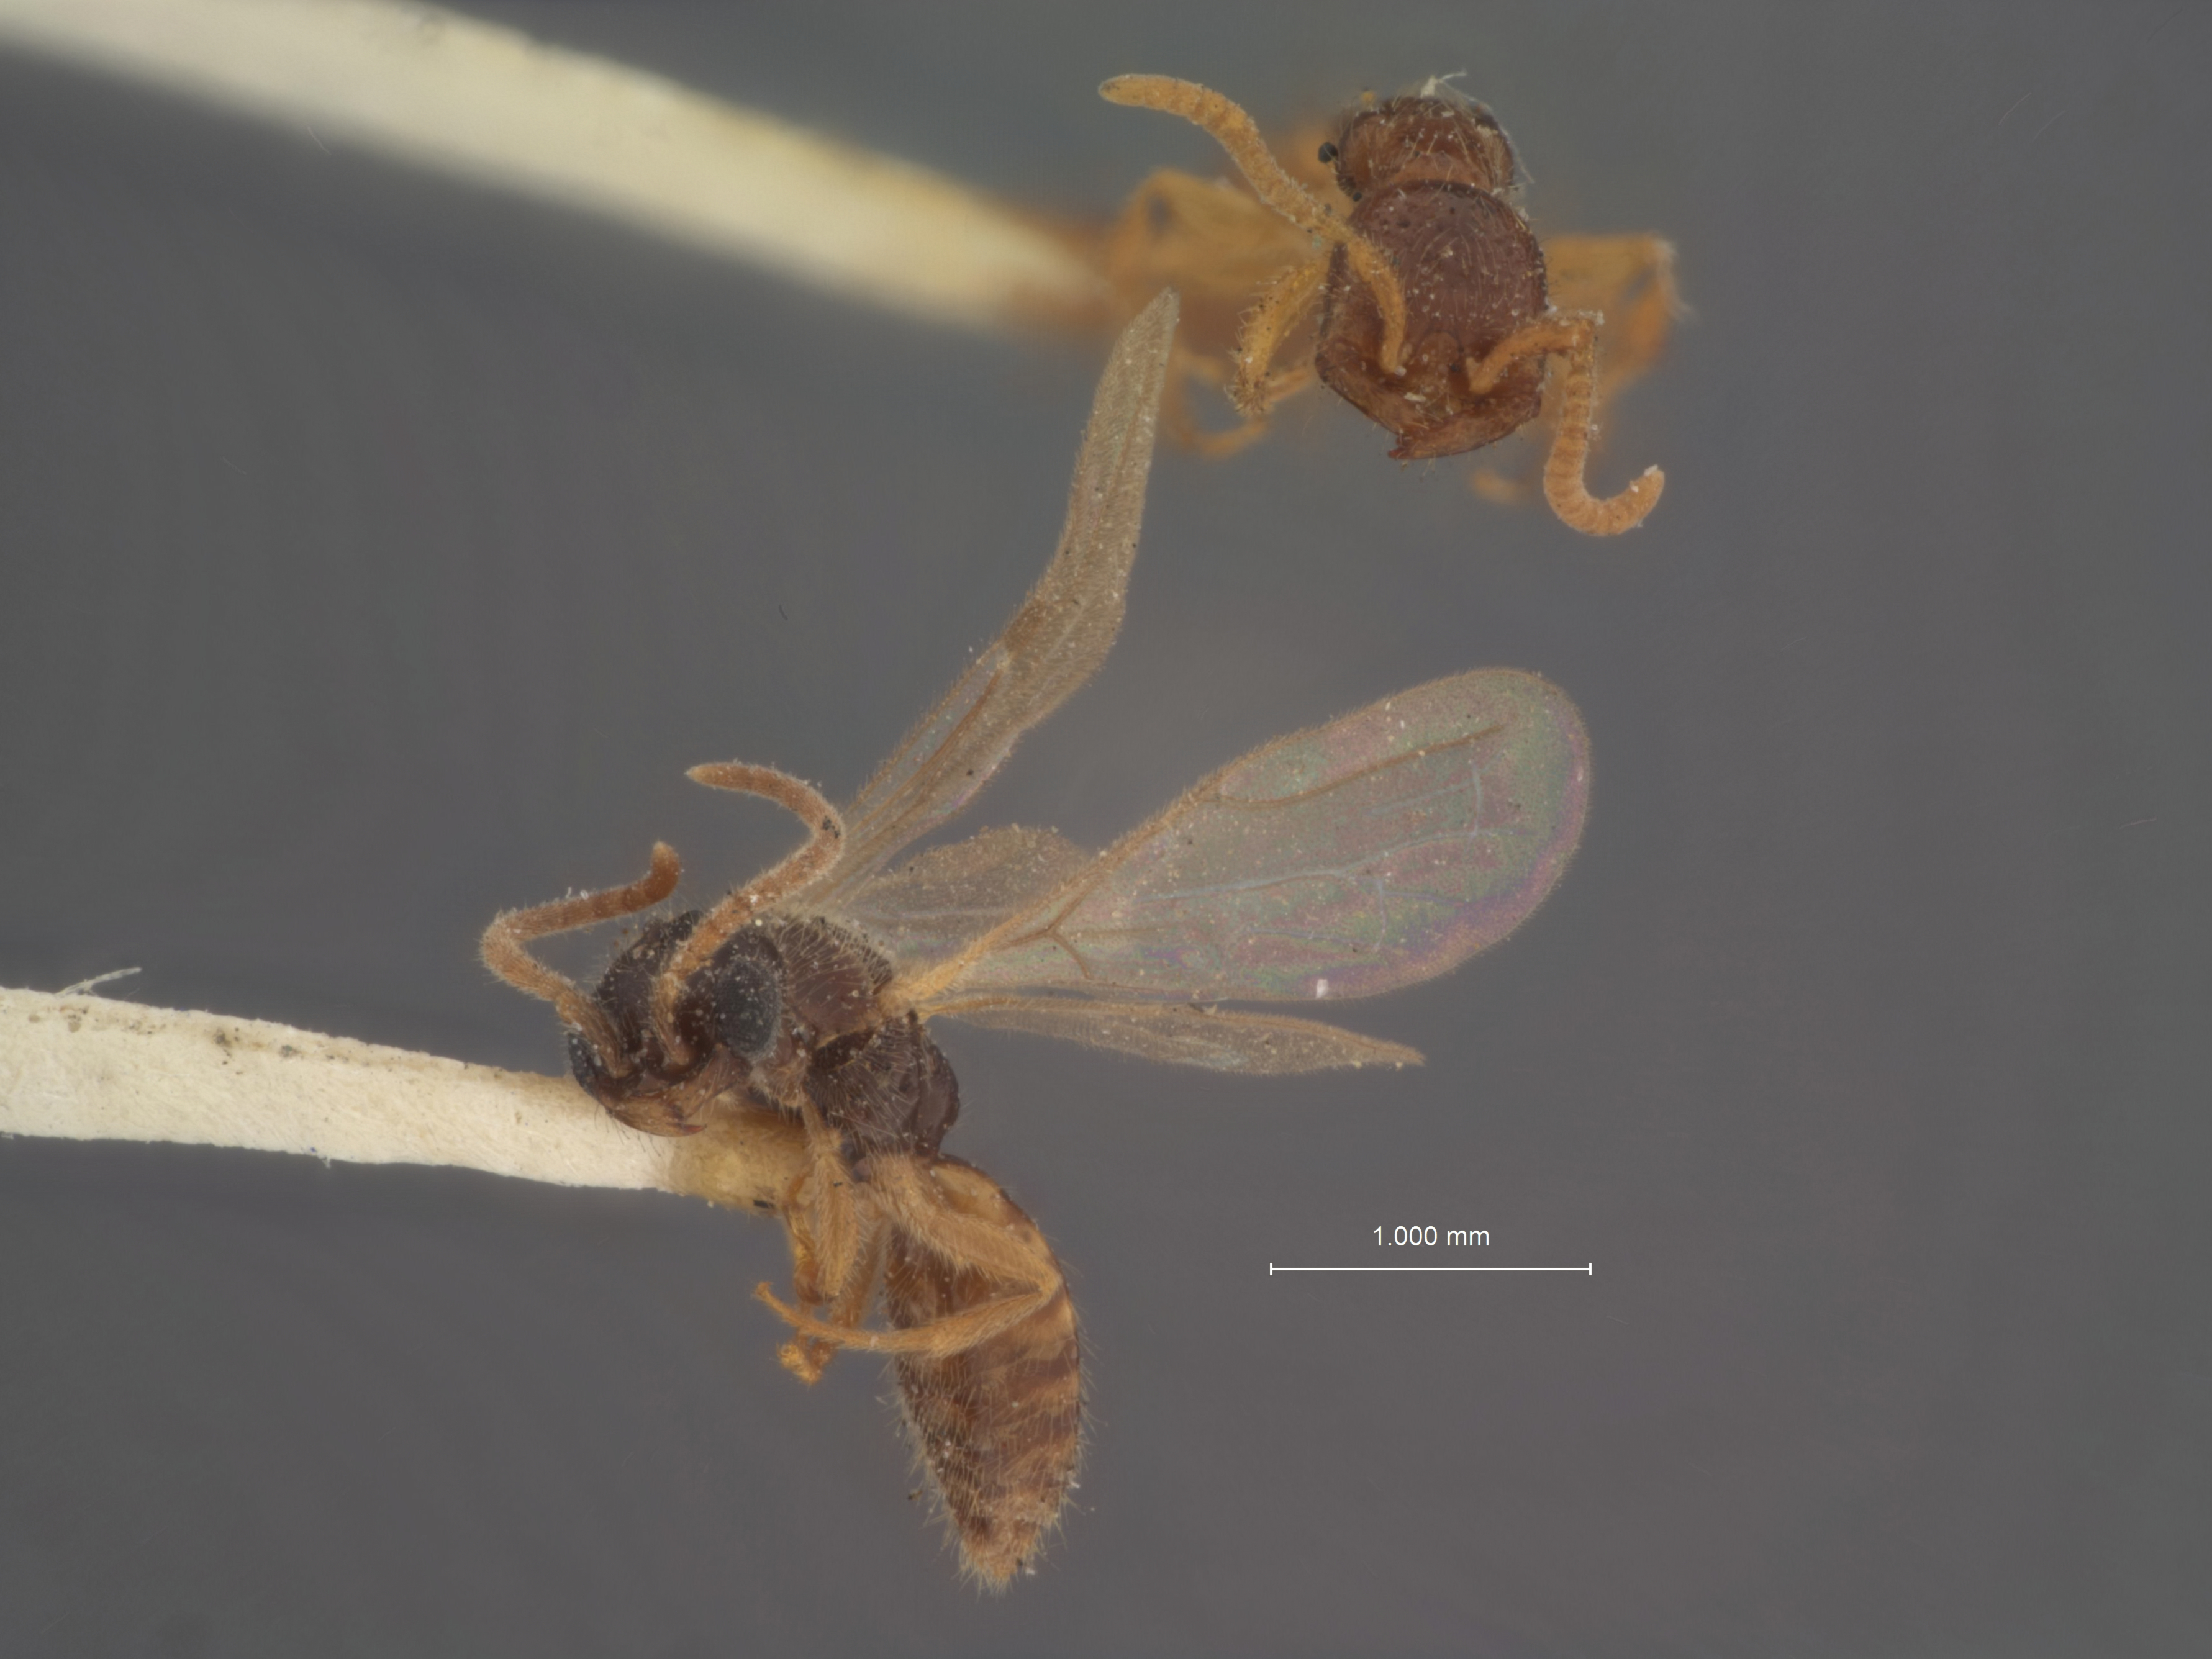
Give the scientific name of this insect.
Isobrachium rufiventre
